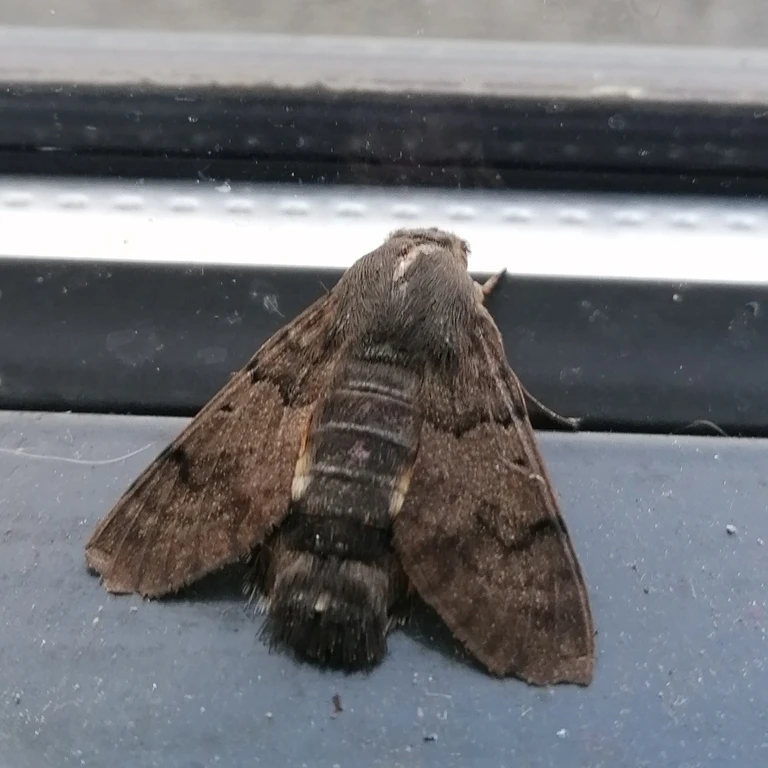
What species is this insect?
Macroglossum stellatarum
